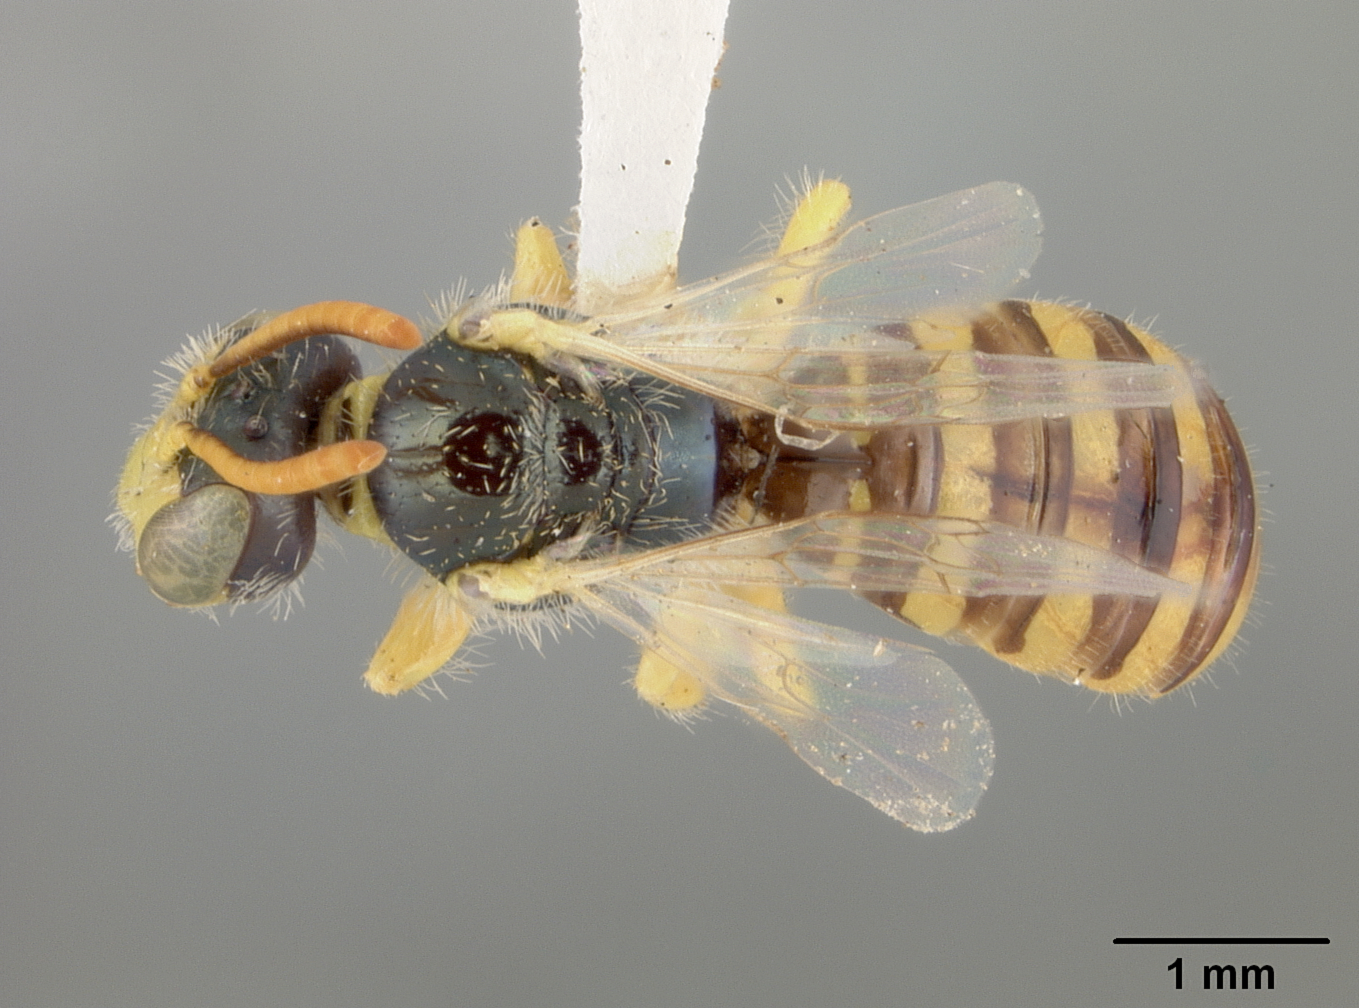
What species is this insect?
Perdita ericameriae
